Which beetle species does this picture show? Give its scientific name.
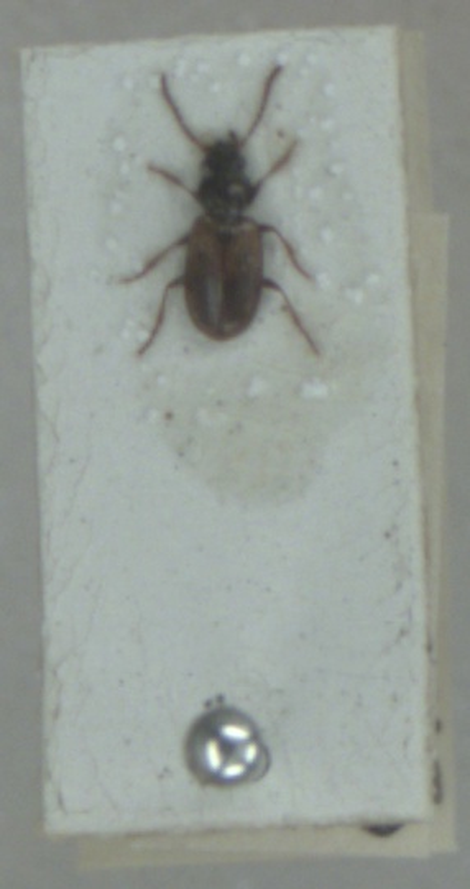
Bembidion ephippium
